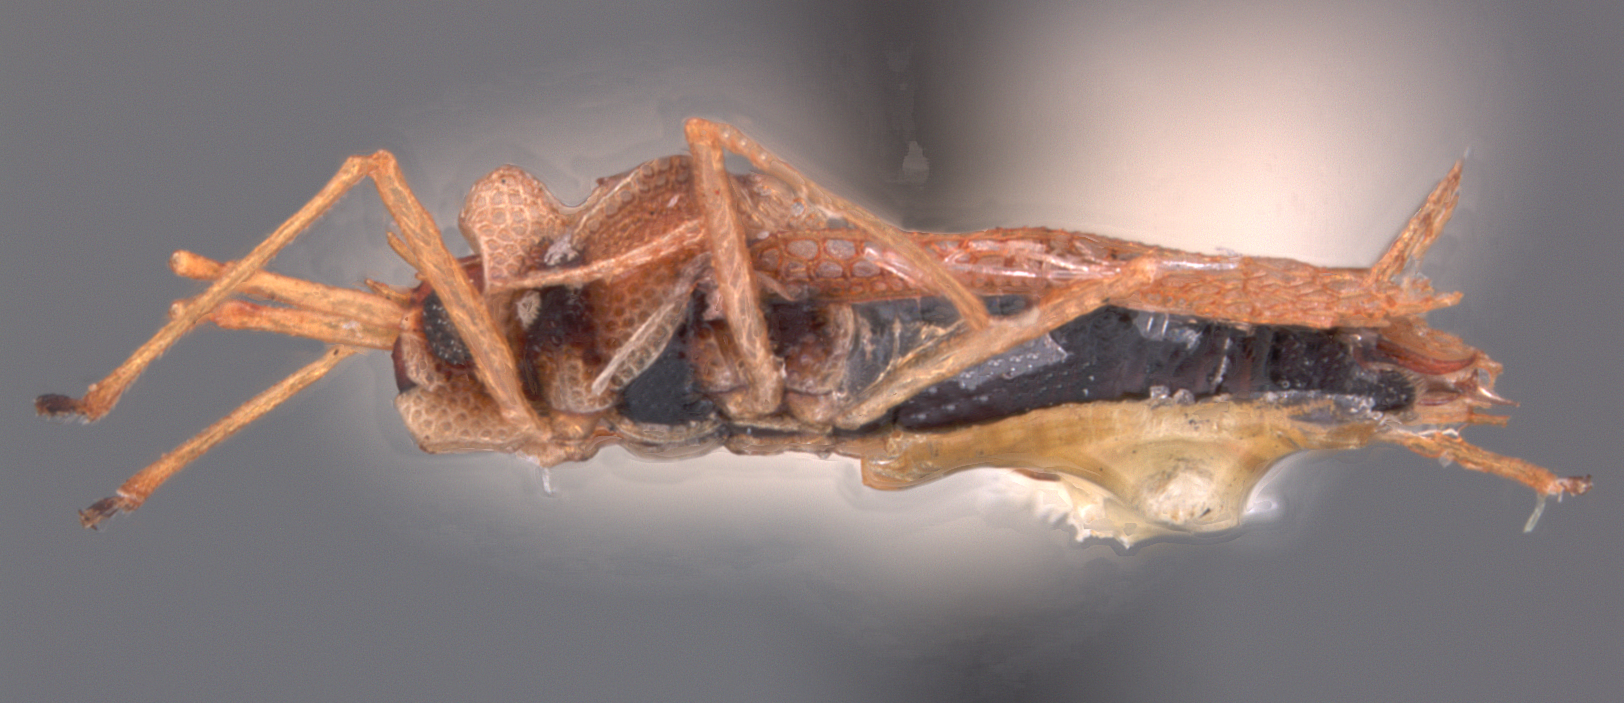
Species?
Leptopharsa enodata
